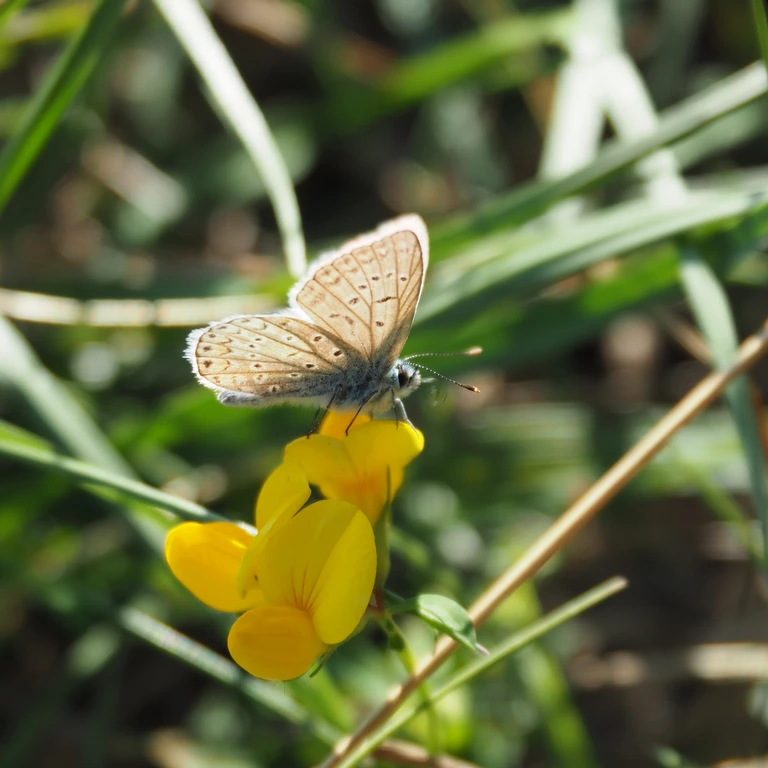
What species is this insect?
Polyommatus icarus
